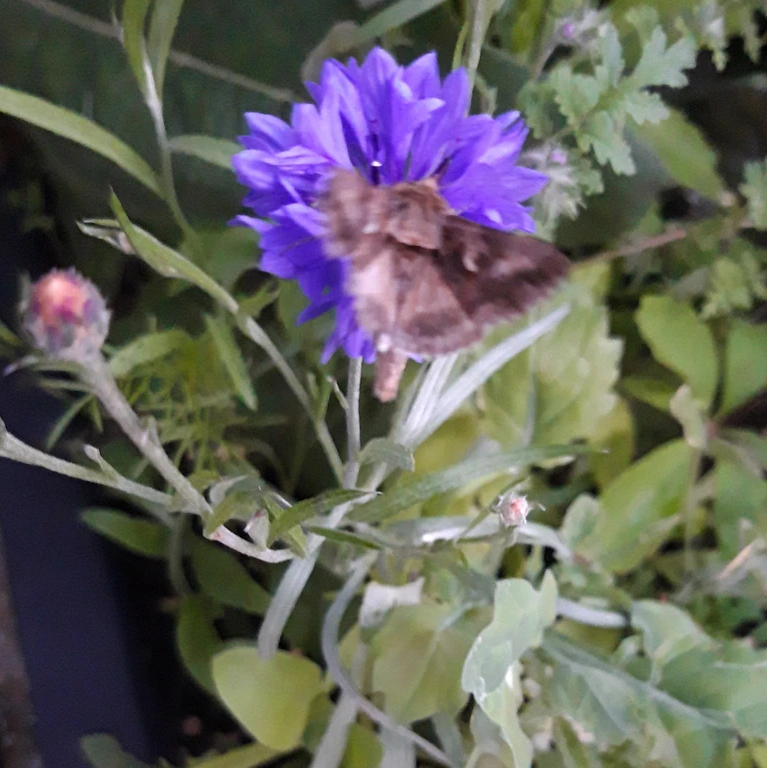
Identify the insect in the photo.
Autographa gamma
